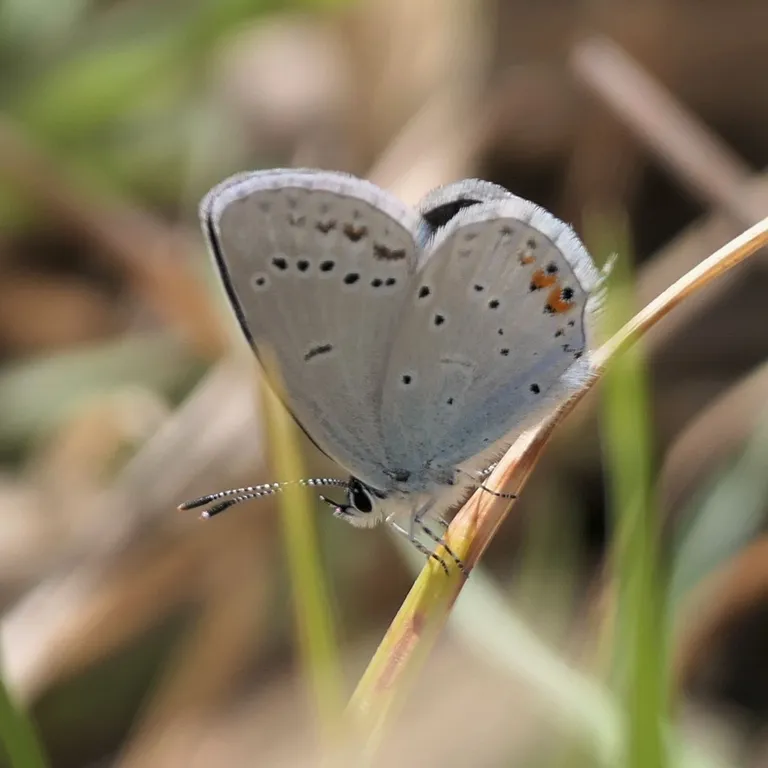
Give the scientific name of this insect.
Cupido argiades (also Elkalyce argiades)
